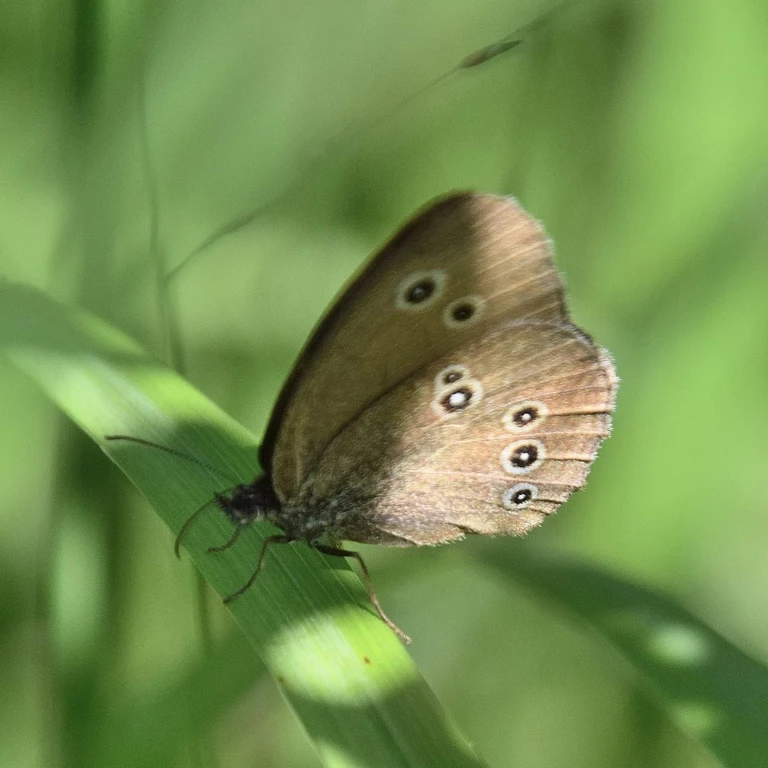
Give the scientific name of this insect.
Aphantopus hyperantus
